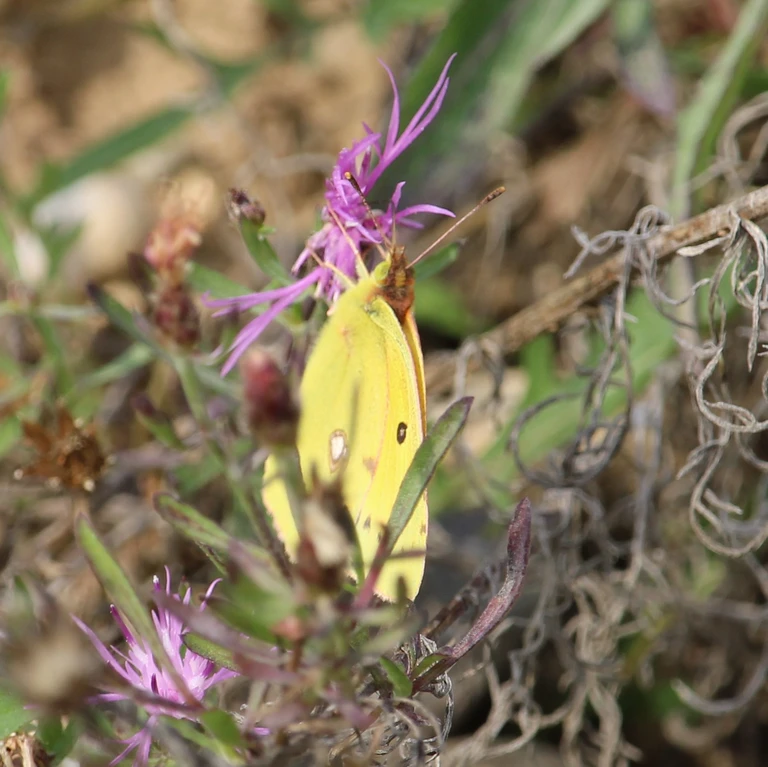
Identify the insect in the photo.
Colias croceus
